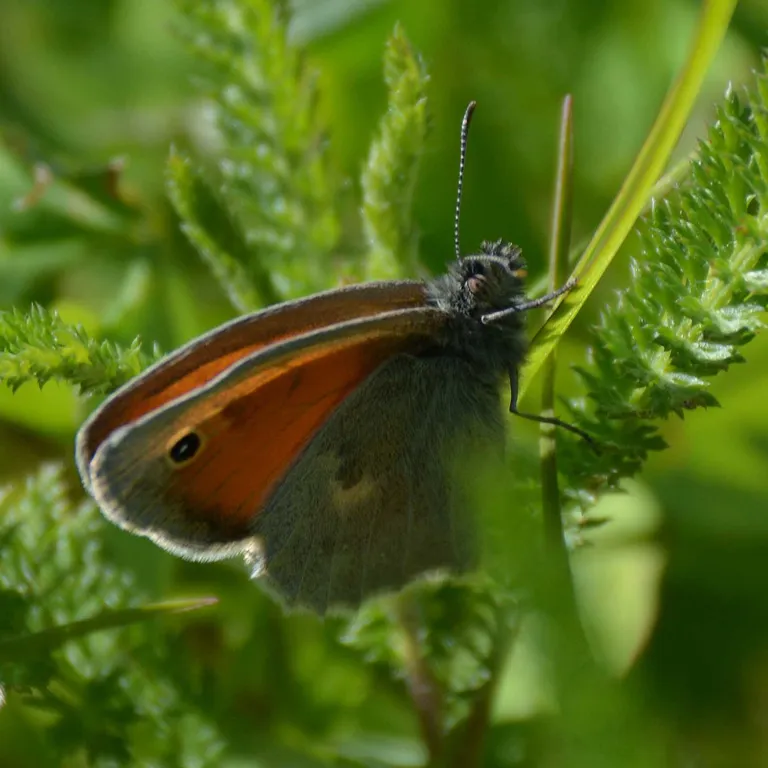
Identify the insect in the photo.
Coenonympha pamphilus
